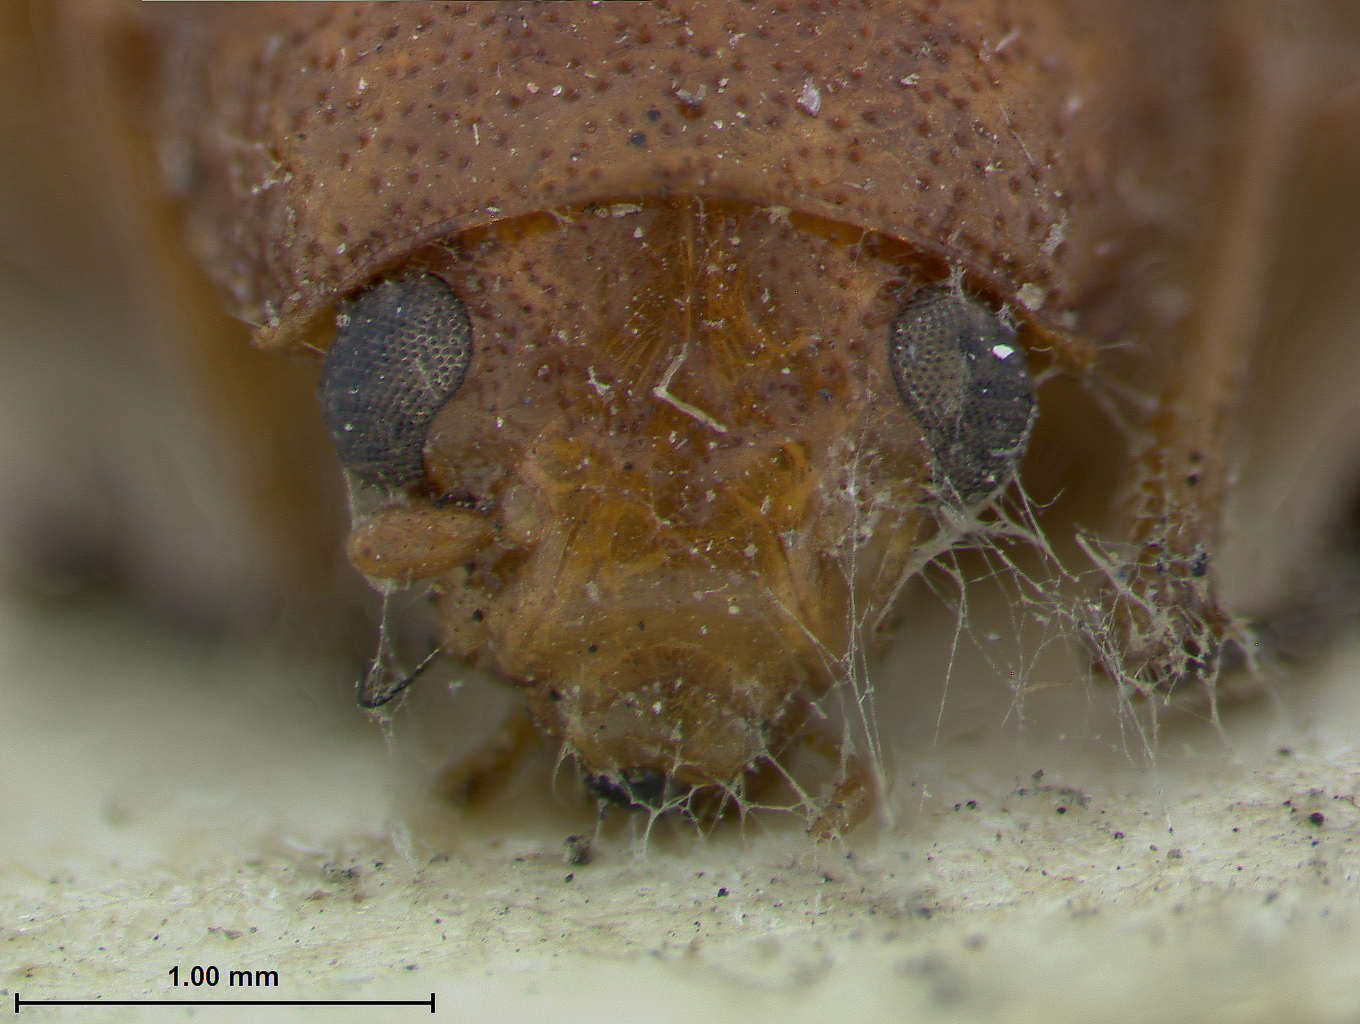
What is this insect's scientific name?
Colaspis hybrida
